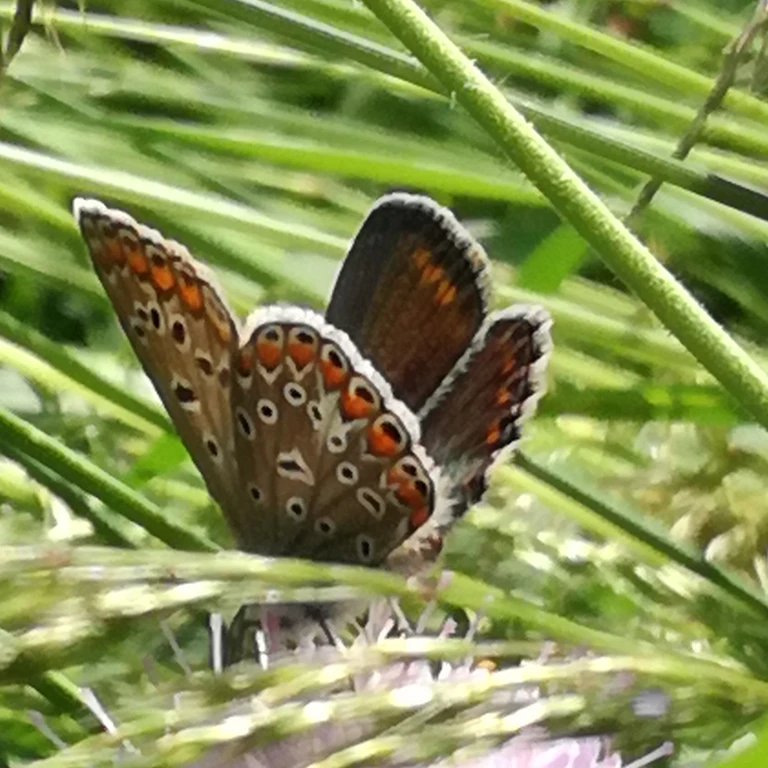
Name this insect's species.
Polyommatus icarus
